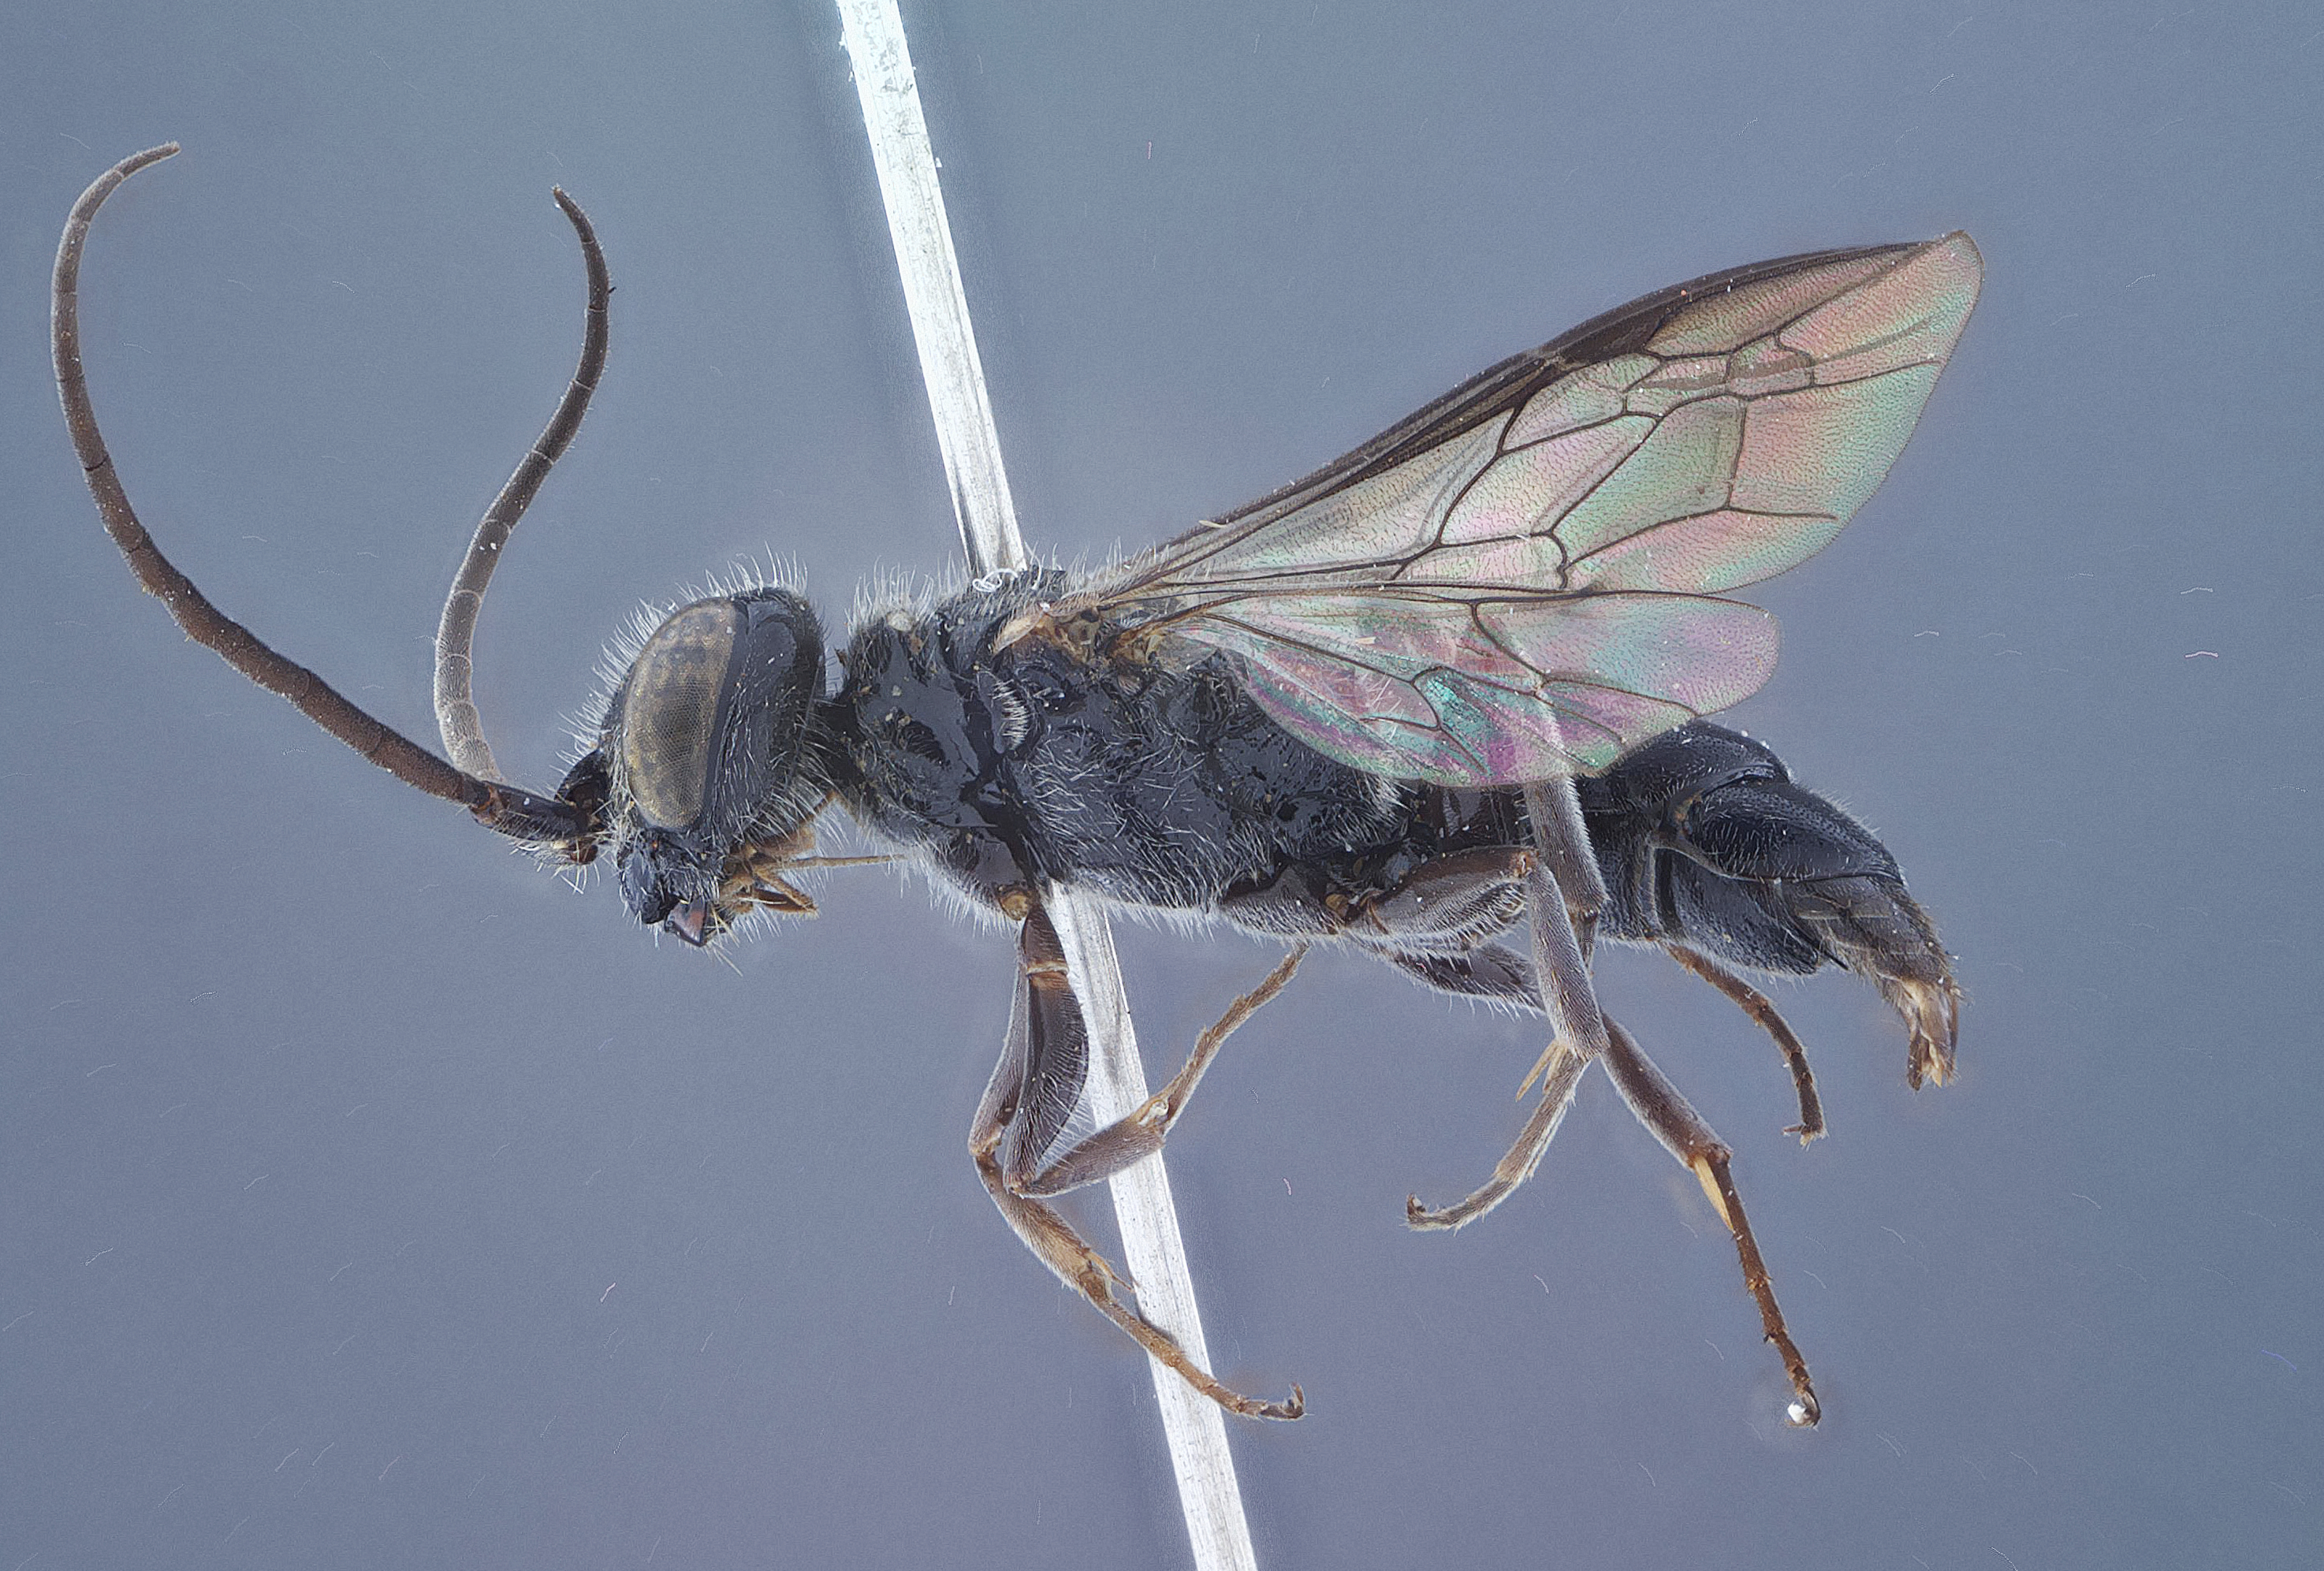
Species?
Dolichurus palawanensis
